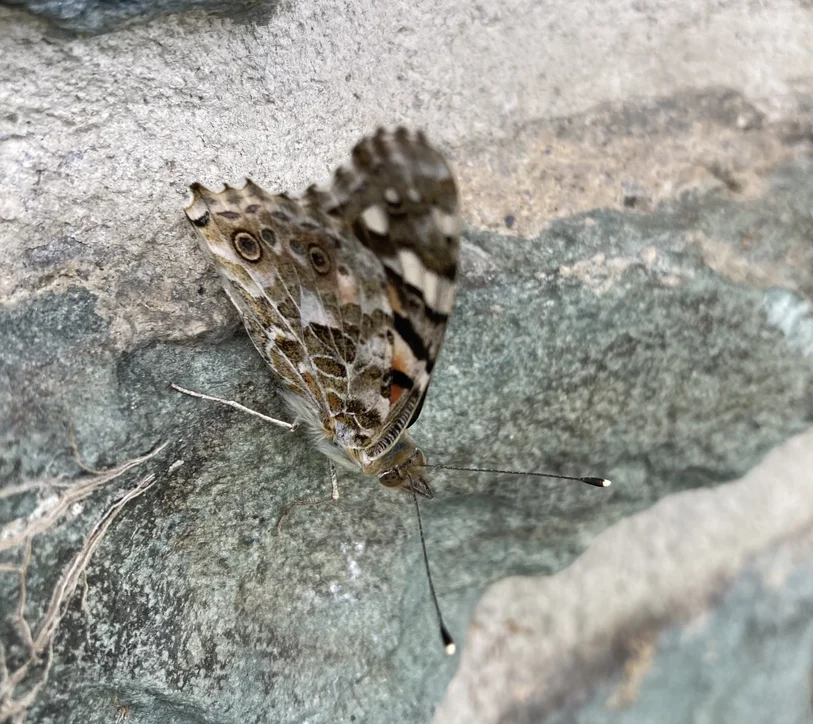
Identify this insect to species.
Vanessa cardui
